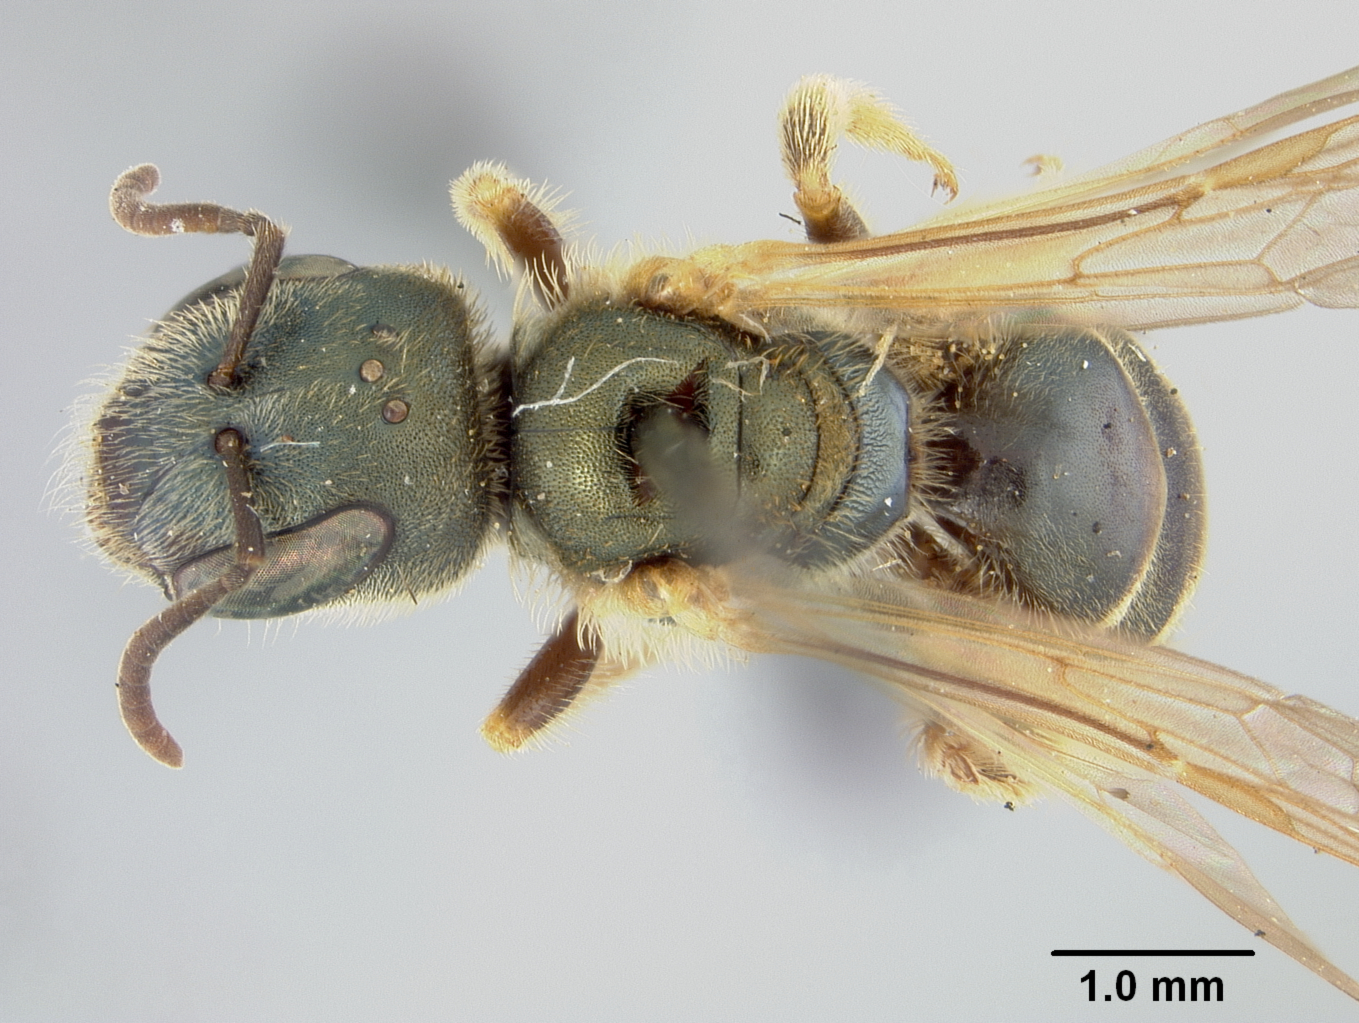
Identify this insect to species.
Halictus eruditus
